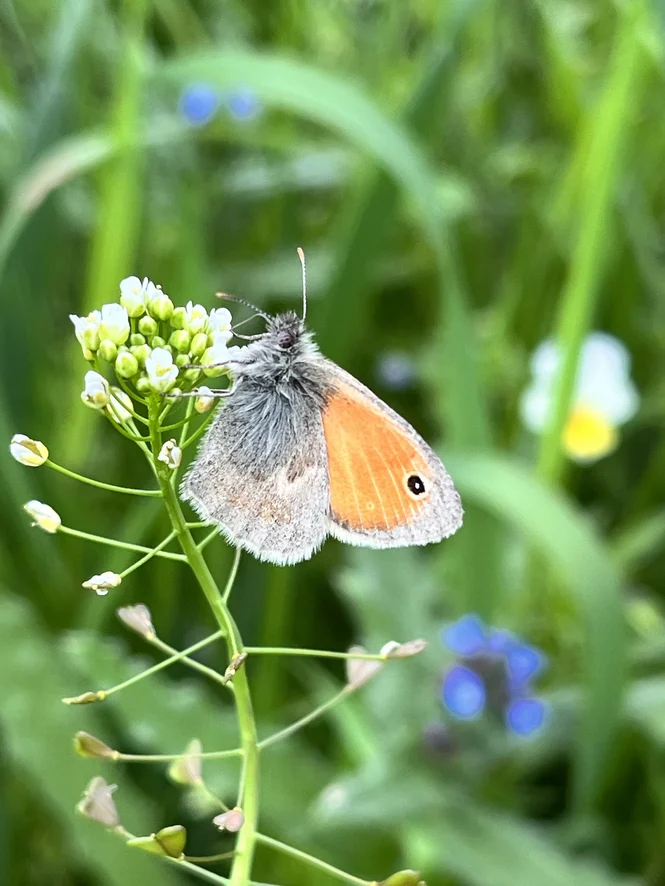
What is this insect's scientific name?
Coenonympha pamphilus
